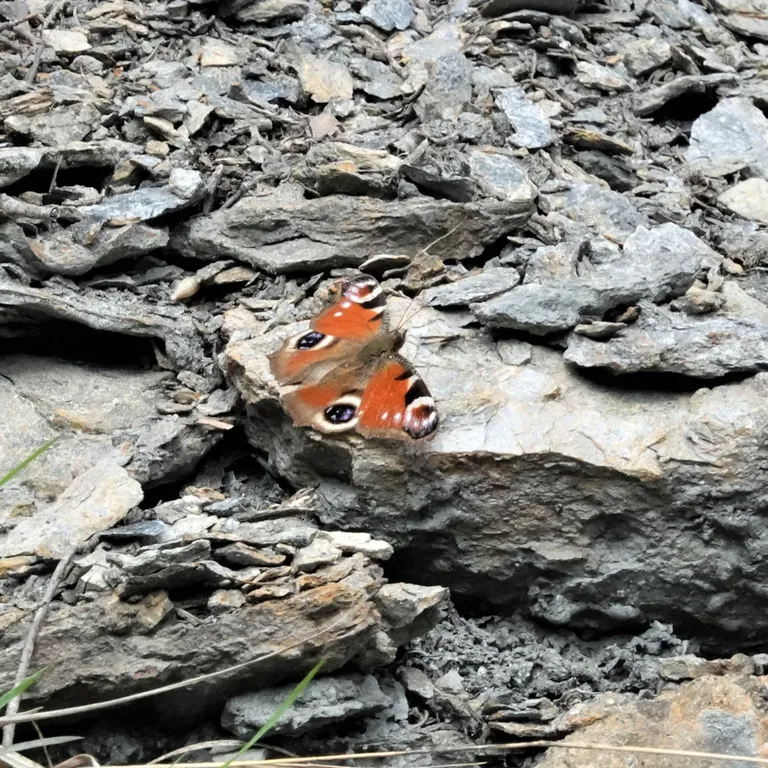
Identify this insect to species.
Aglais io
